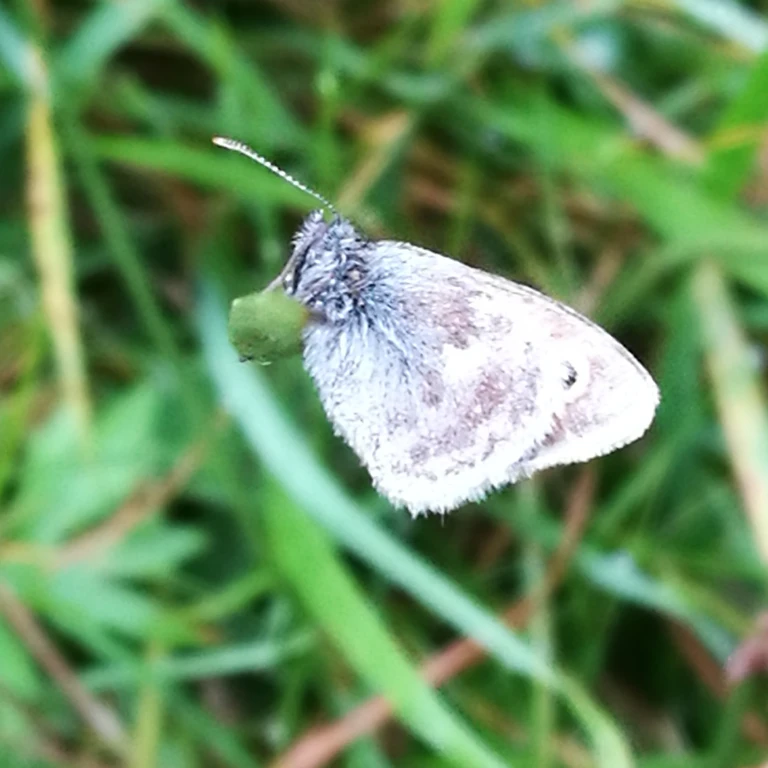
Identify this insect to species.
Coenonympha pamphilus
